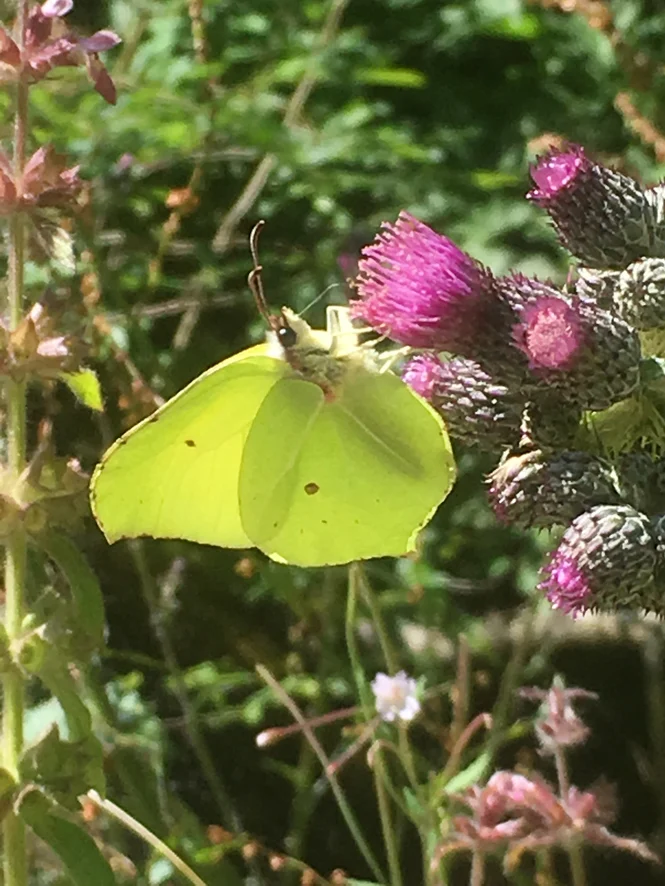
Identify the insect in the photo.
Gonepteryx rhamni
